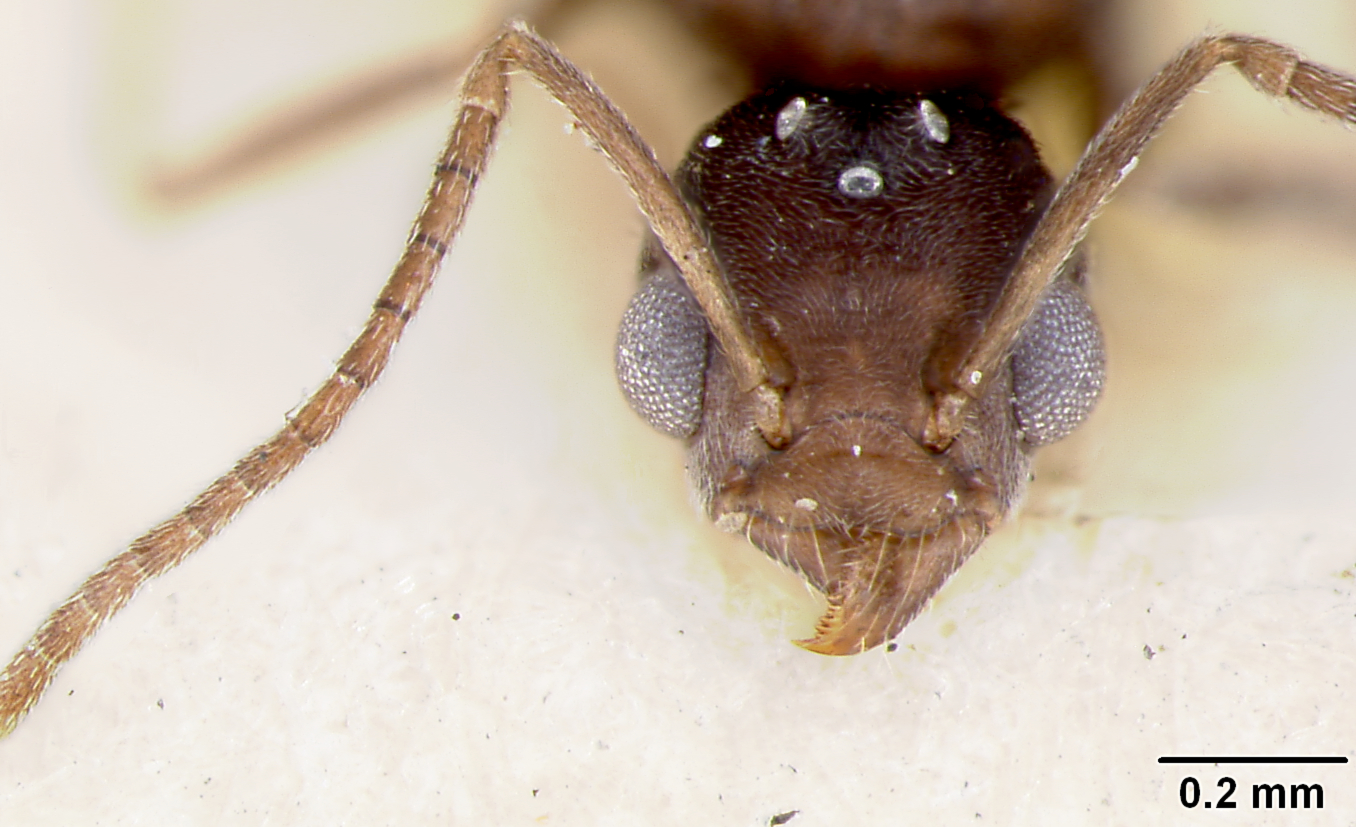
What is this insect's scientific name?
Tapinoma opacum
